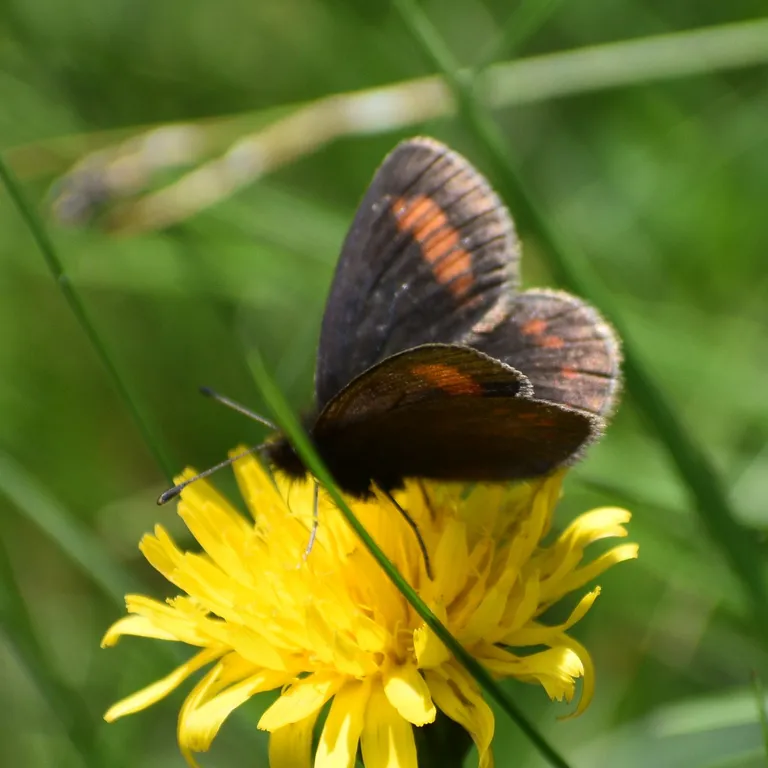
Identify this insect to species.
Erebia pharte
